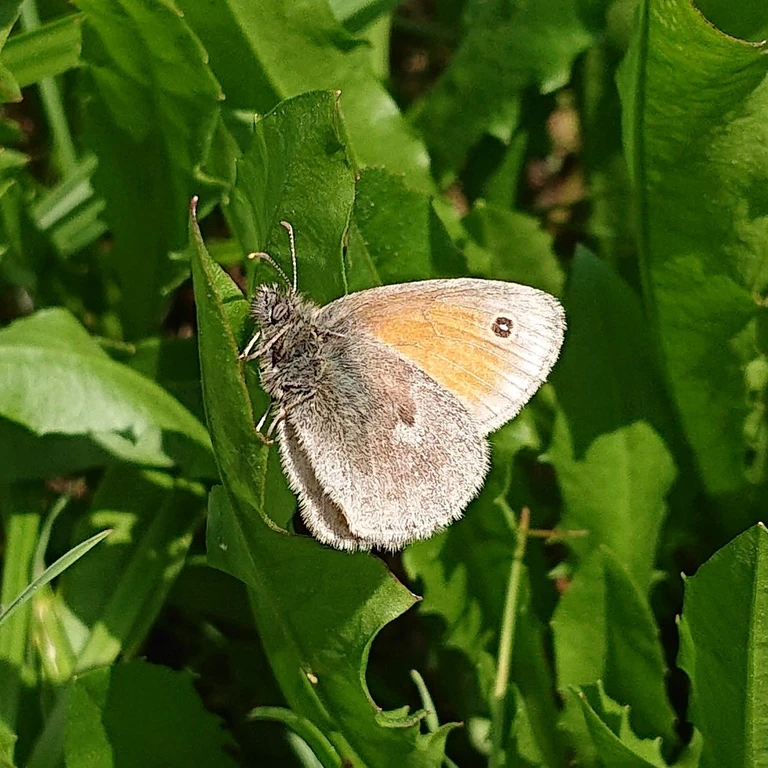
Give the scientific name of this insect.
Coenonympha pamphilus
